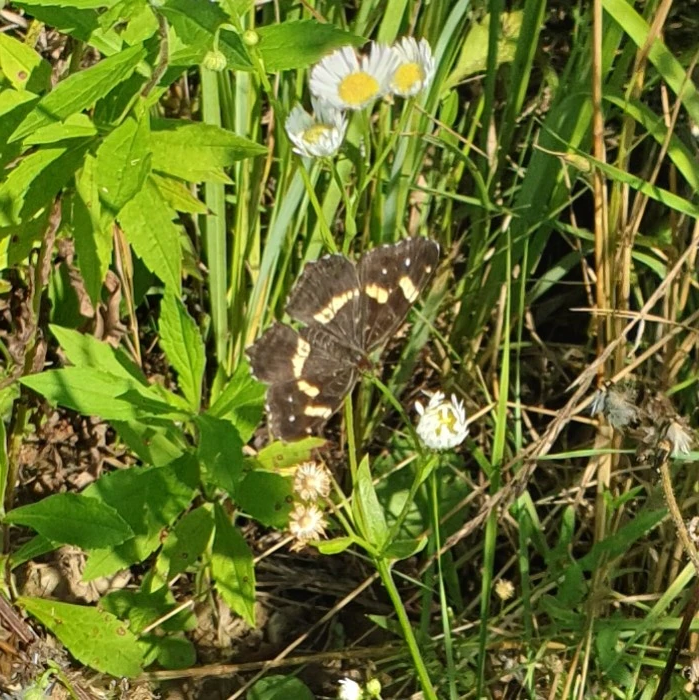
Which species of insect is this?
Araschnia levana
